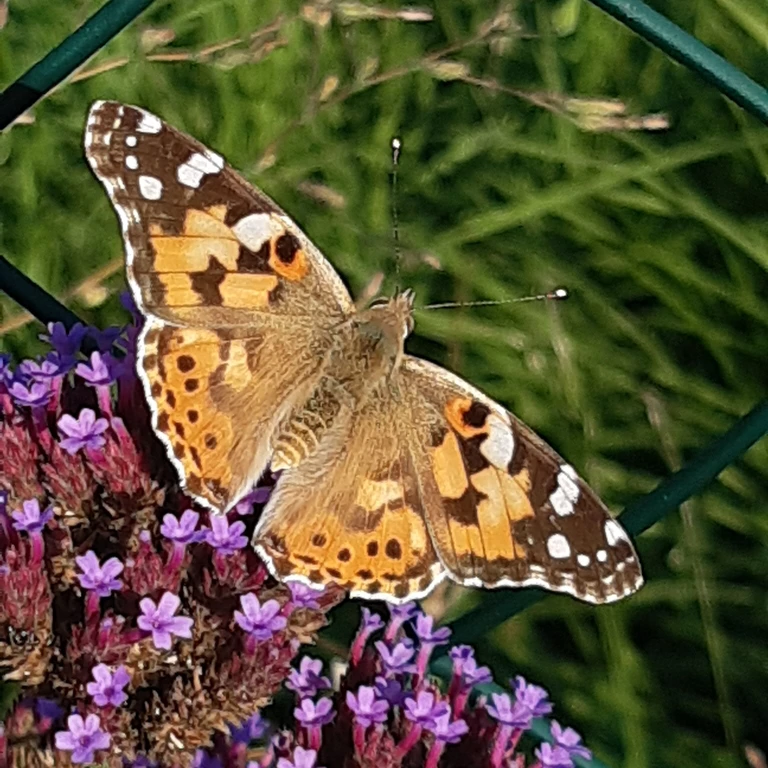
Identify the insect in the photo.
Vanessa cardui
